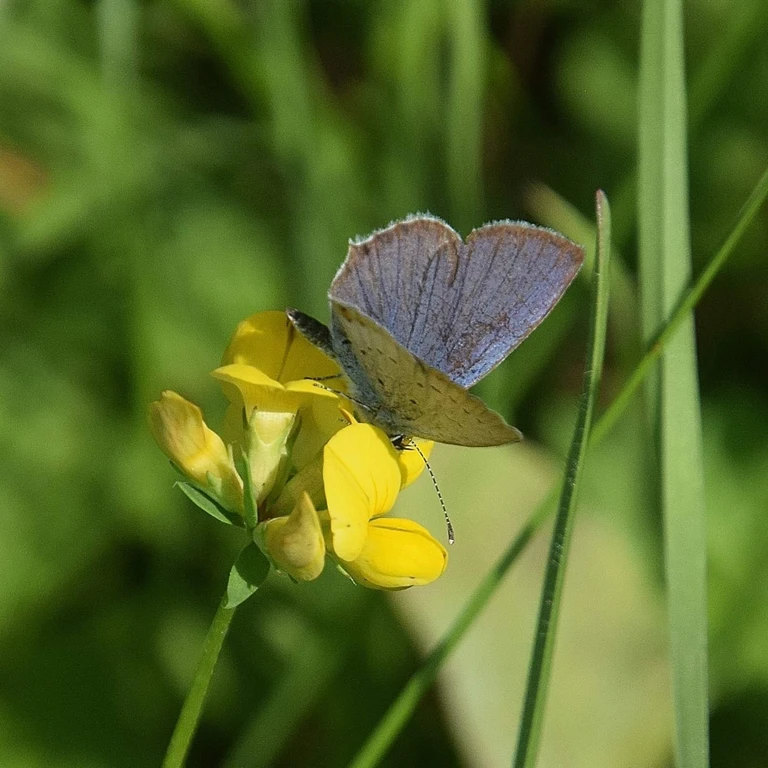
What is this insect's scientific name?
Cupido argiades (also Elkalyce argiades)
